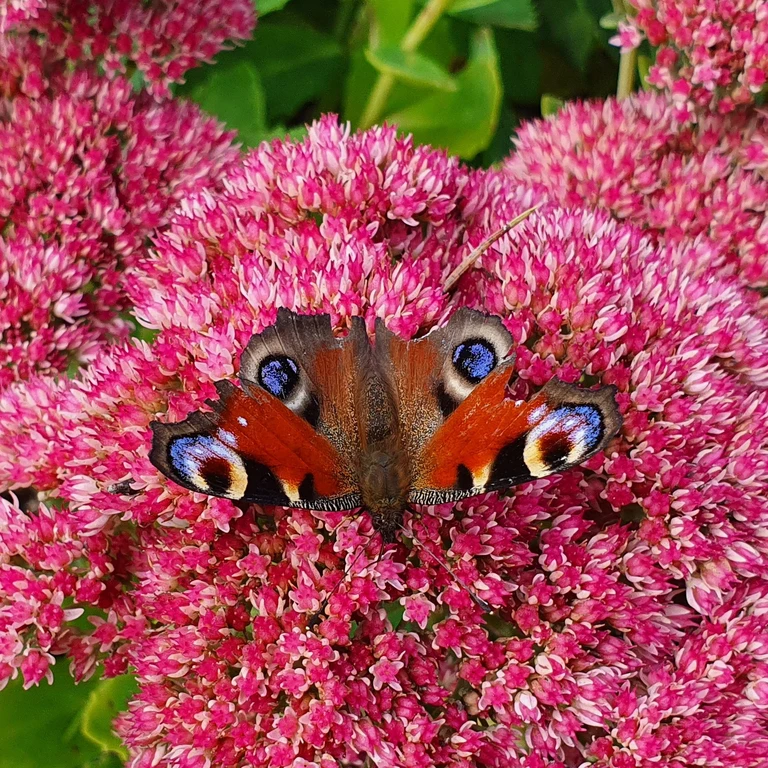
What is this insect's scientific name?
Aglais io
